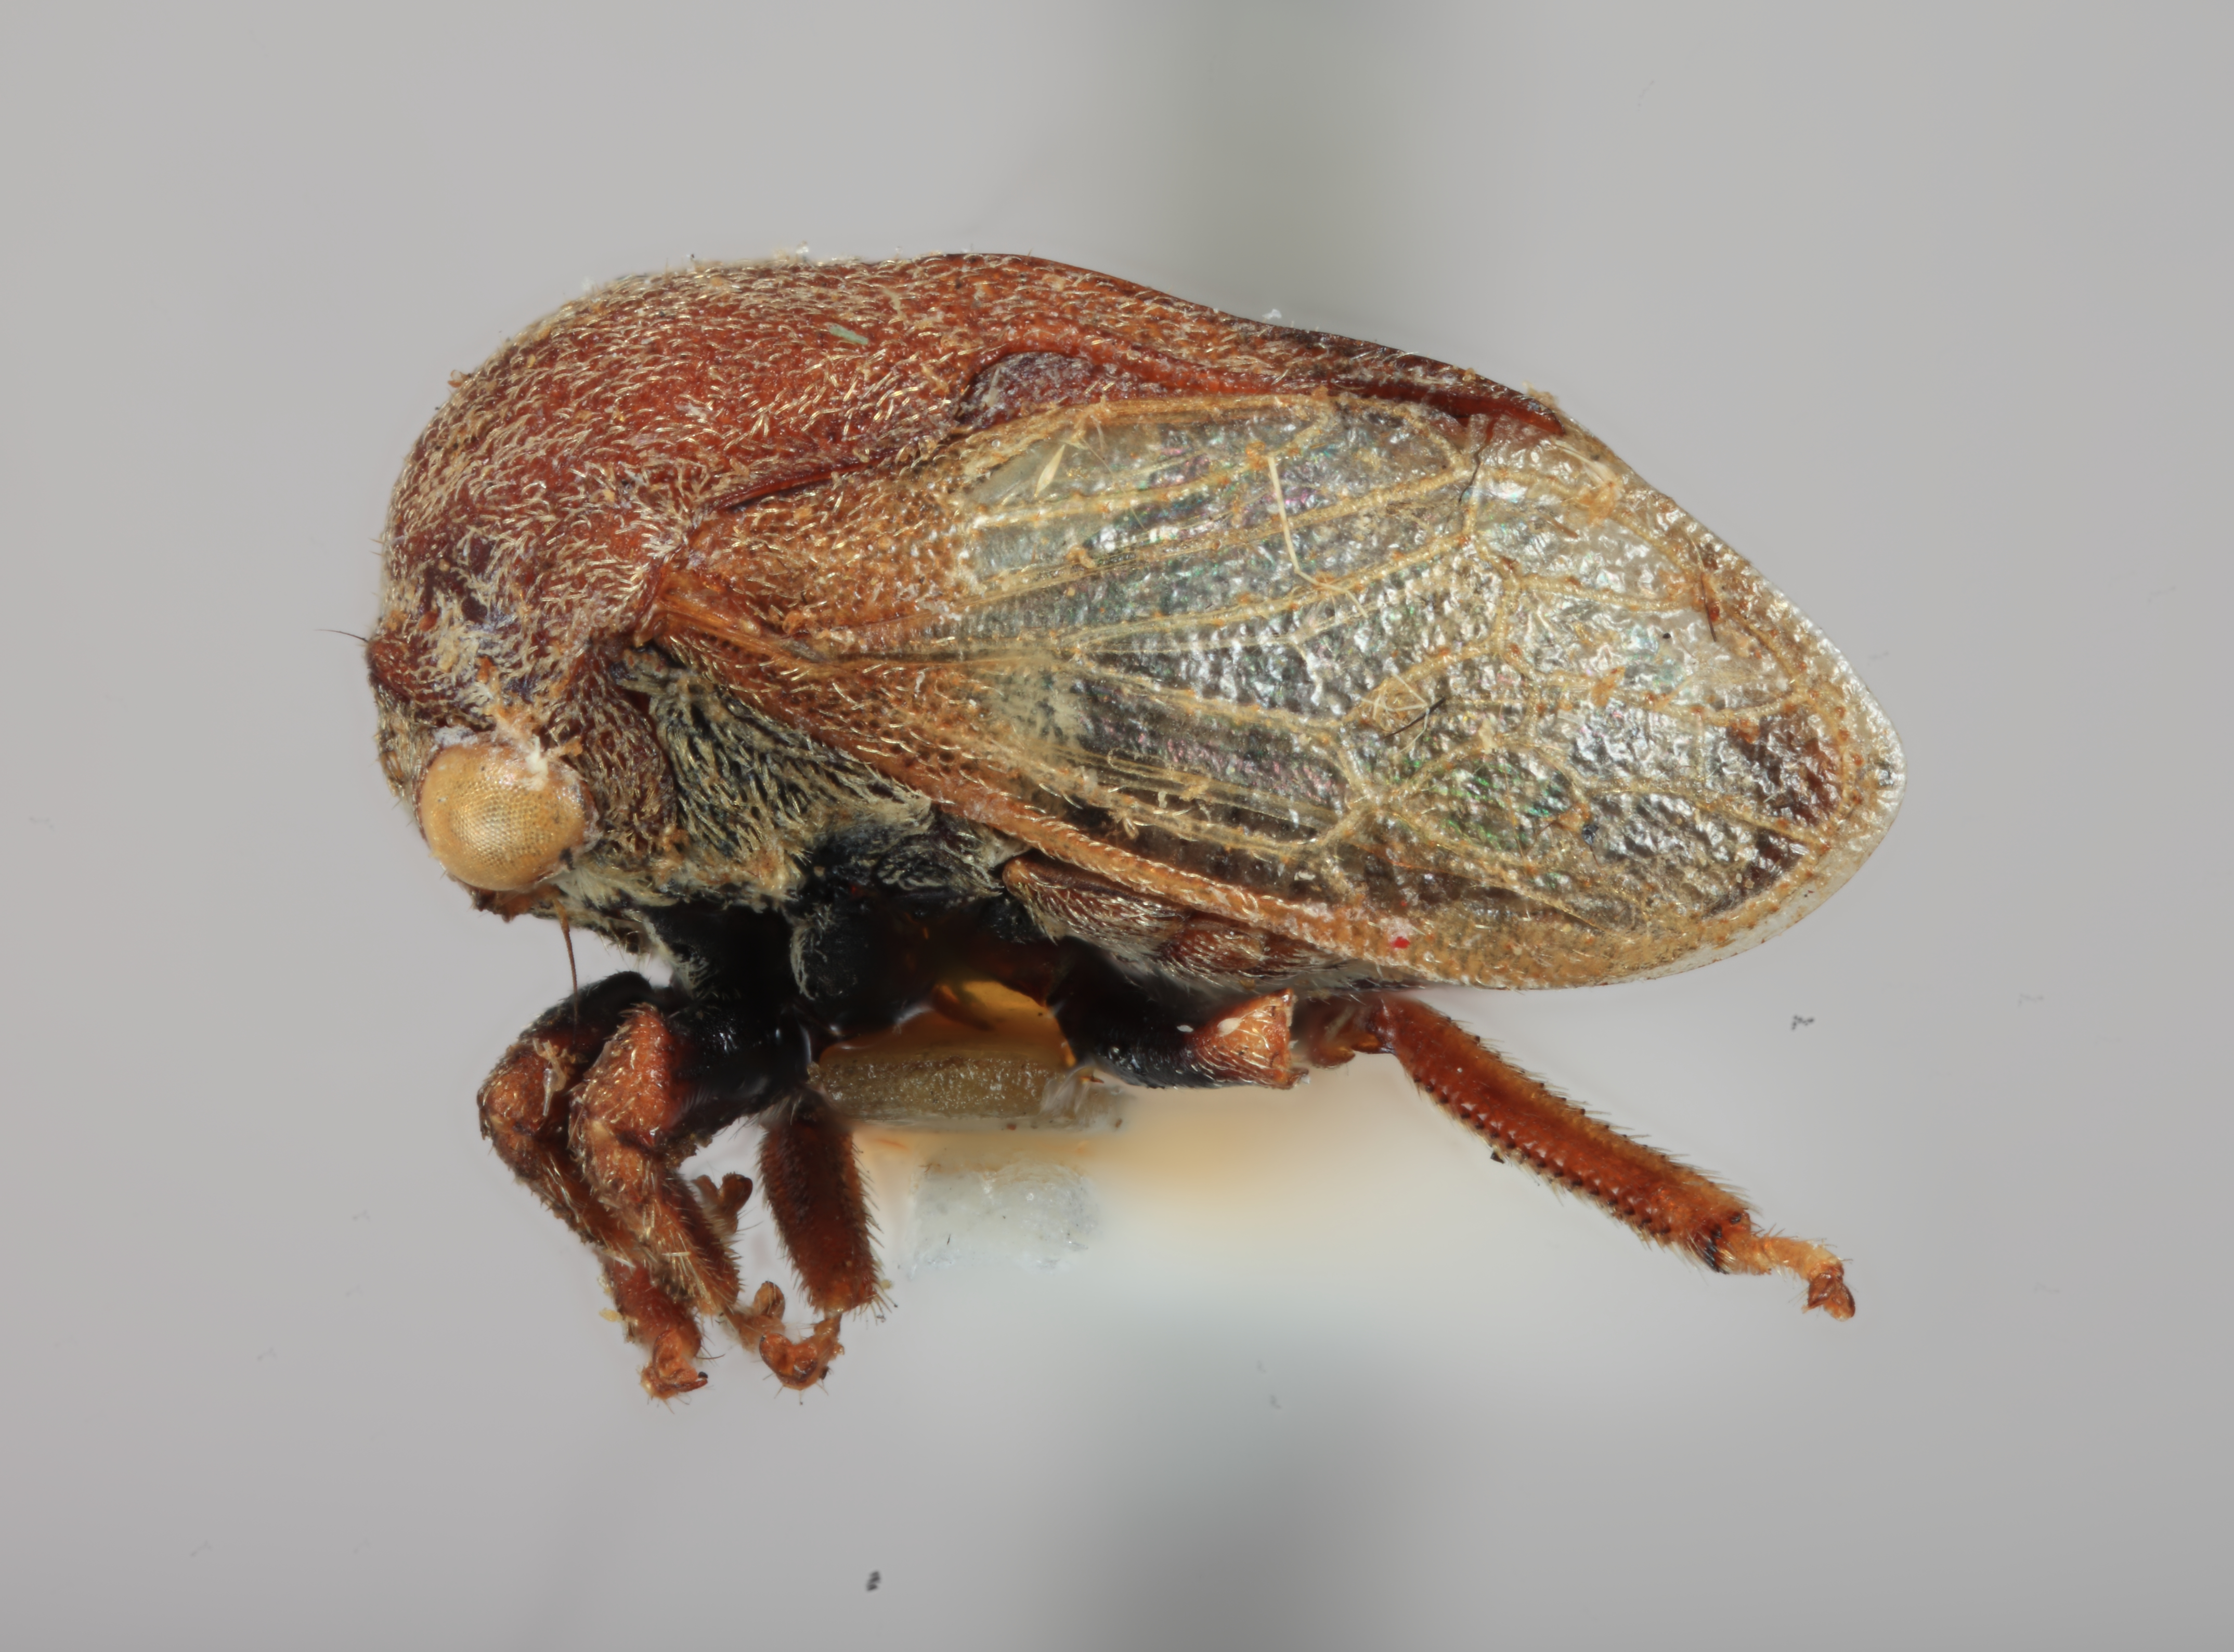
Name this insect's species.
Gargara brunnea
